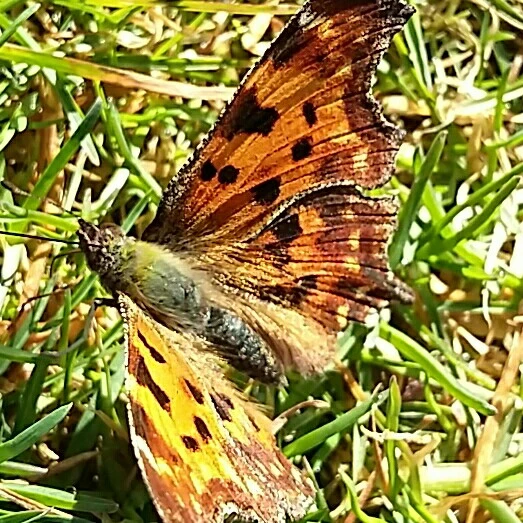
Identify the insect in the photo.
Polygonia c-album
